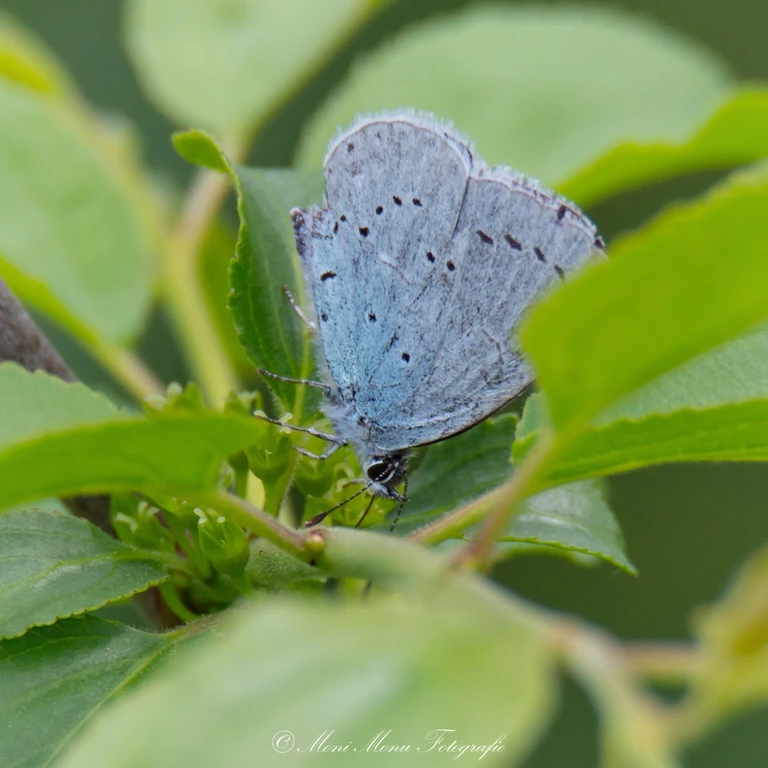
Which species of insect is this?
Celastrina argiolus
